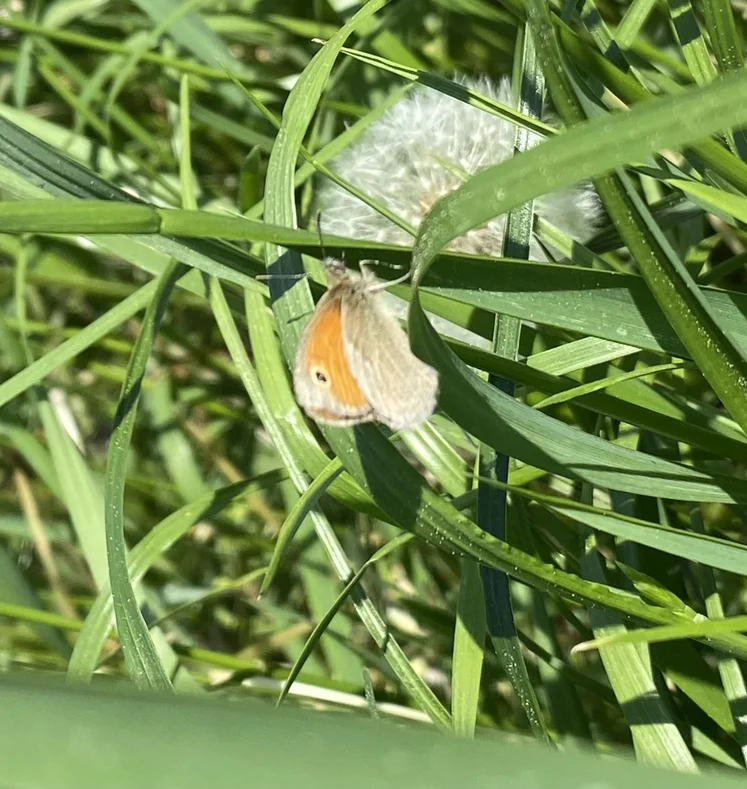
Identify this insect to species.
Coenonympha pamphilus
